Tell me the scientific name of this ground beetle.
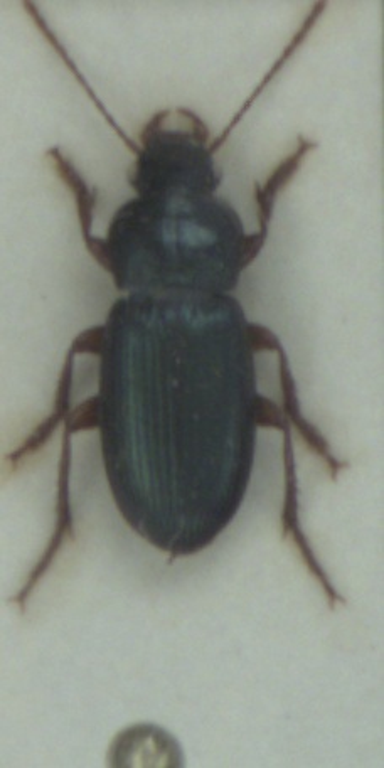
Ophonus azureus
